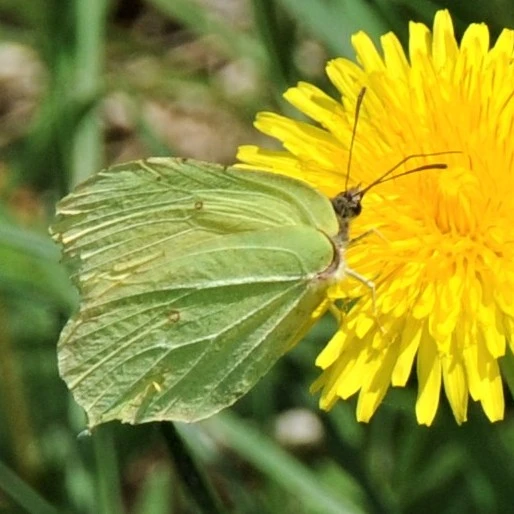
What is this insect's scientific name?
Gonepteryx rhamni
